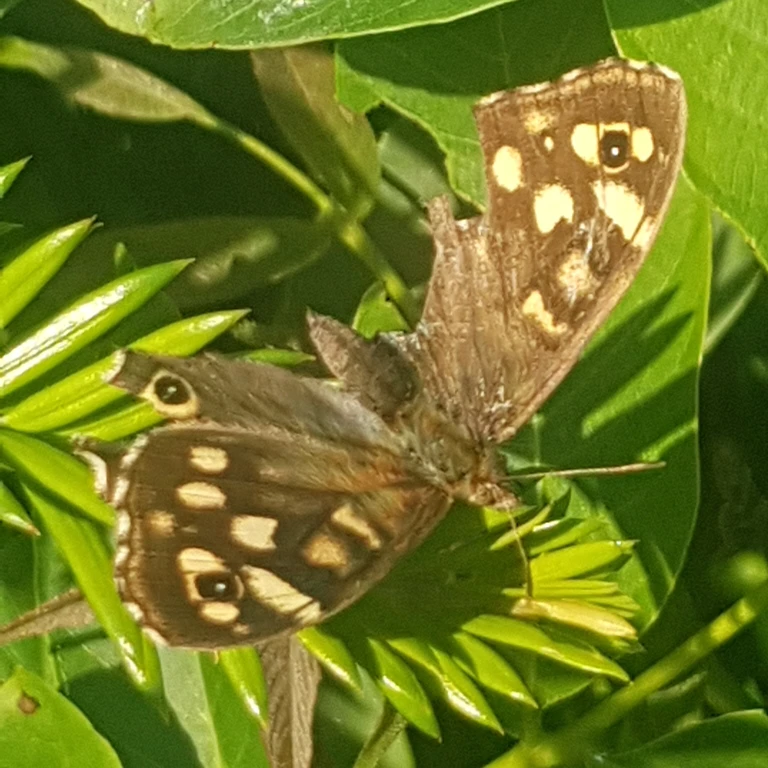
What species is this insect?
Pararge aegeria
